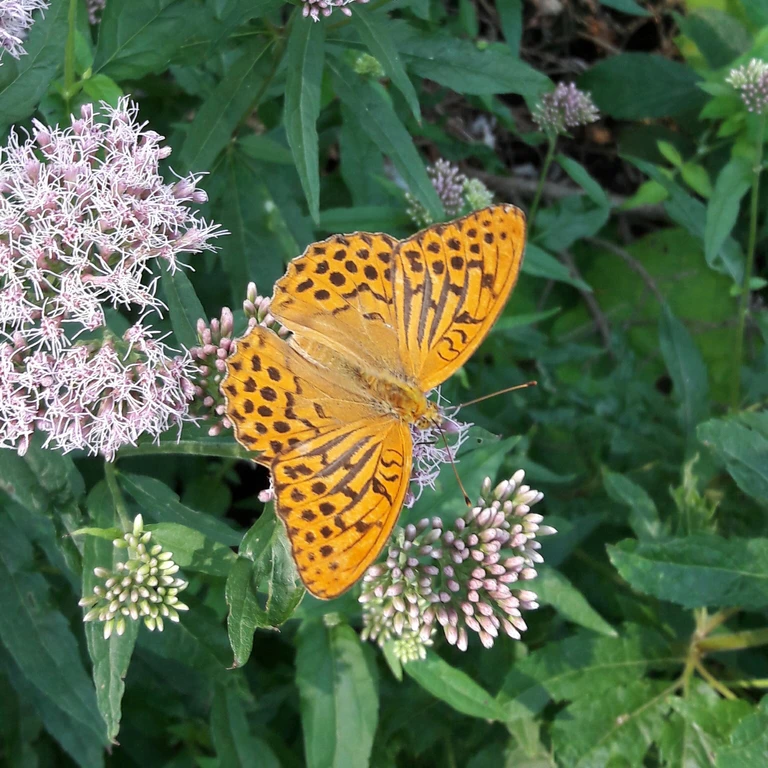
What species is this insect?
Argynnis paphia
